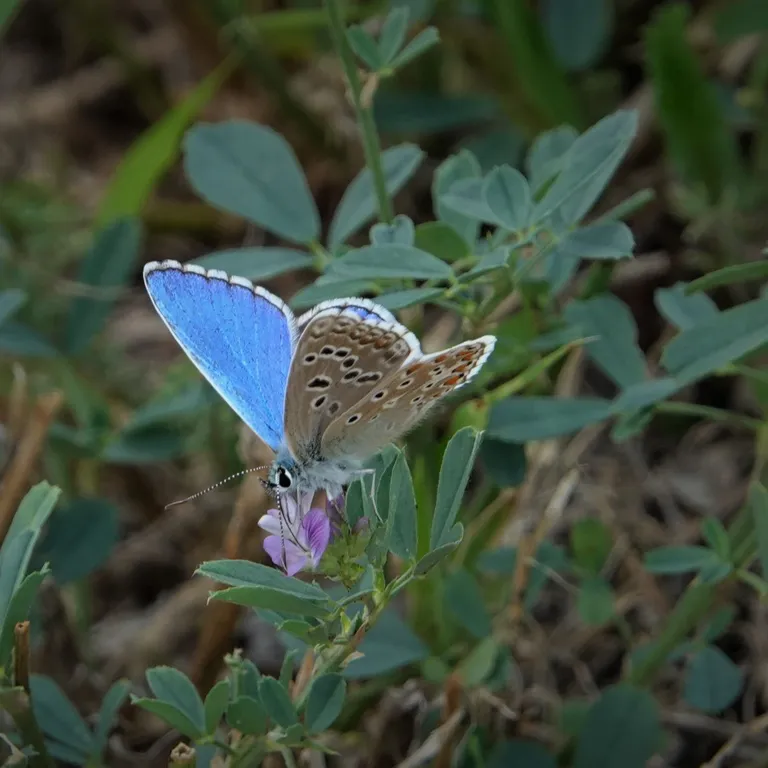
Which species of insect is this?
Lysandra bellargus
